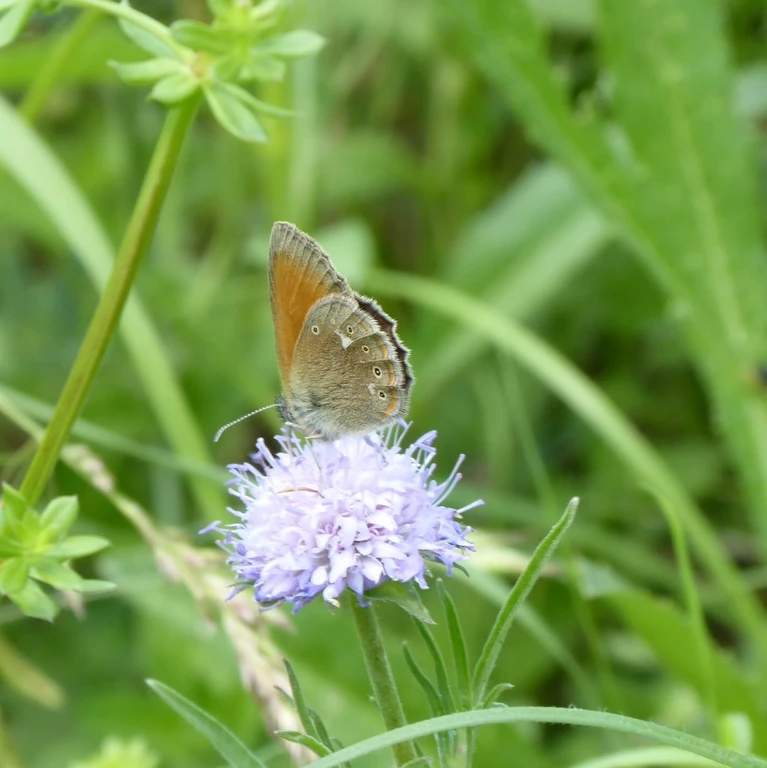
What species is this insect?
Coenonympha glycerion (also Coenonympha iphis)
